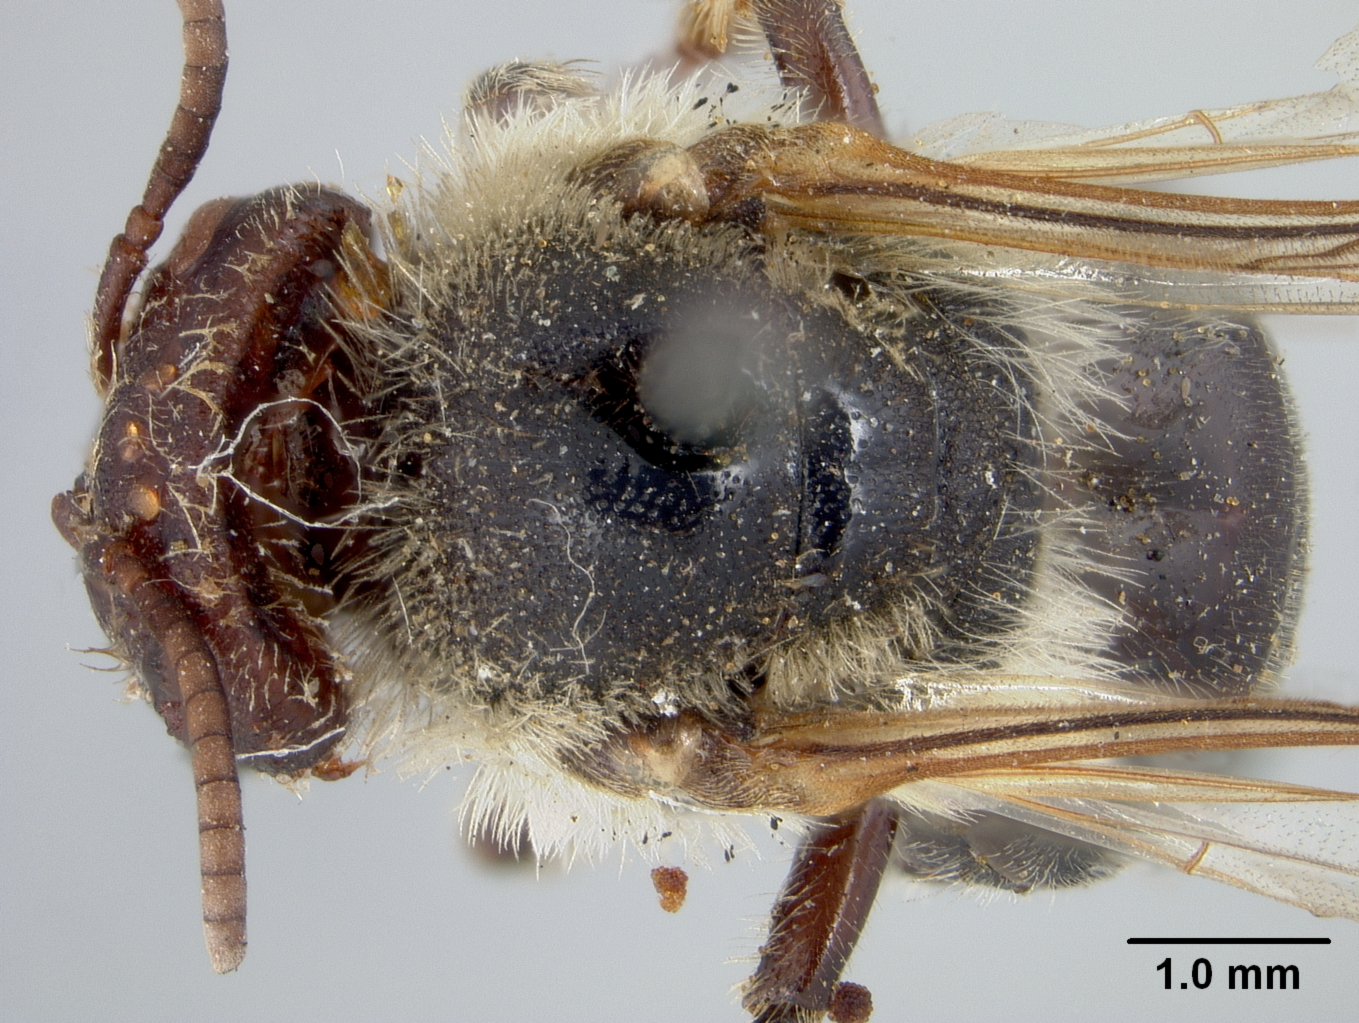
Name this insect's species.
Melitta americaniformis
